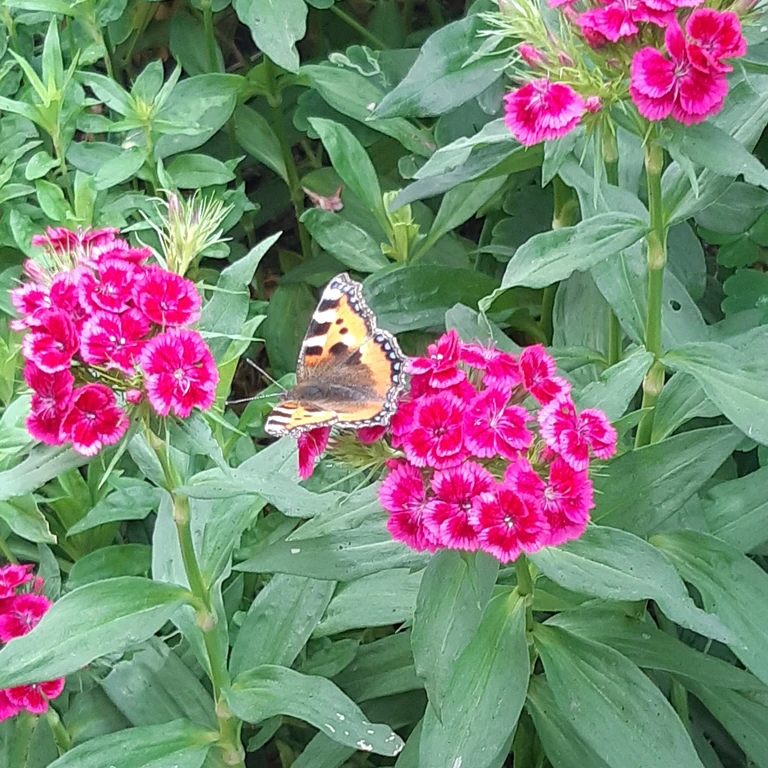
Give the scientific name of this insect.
Aglais urticae
